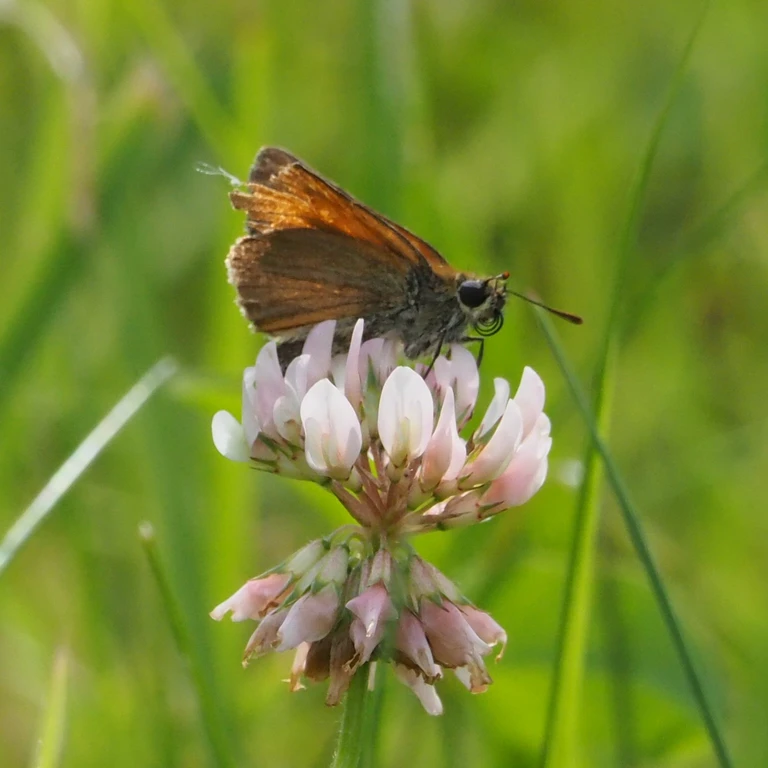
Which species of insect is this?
Thymelicus sylvestris
